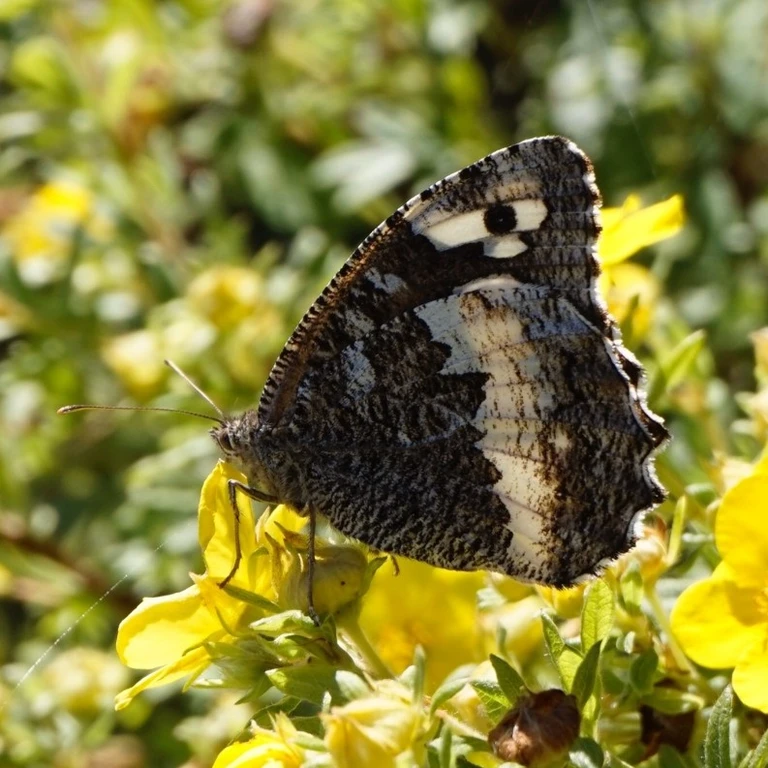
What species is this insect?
Brintesia circe
